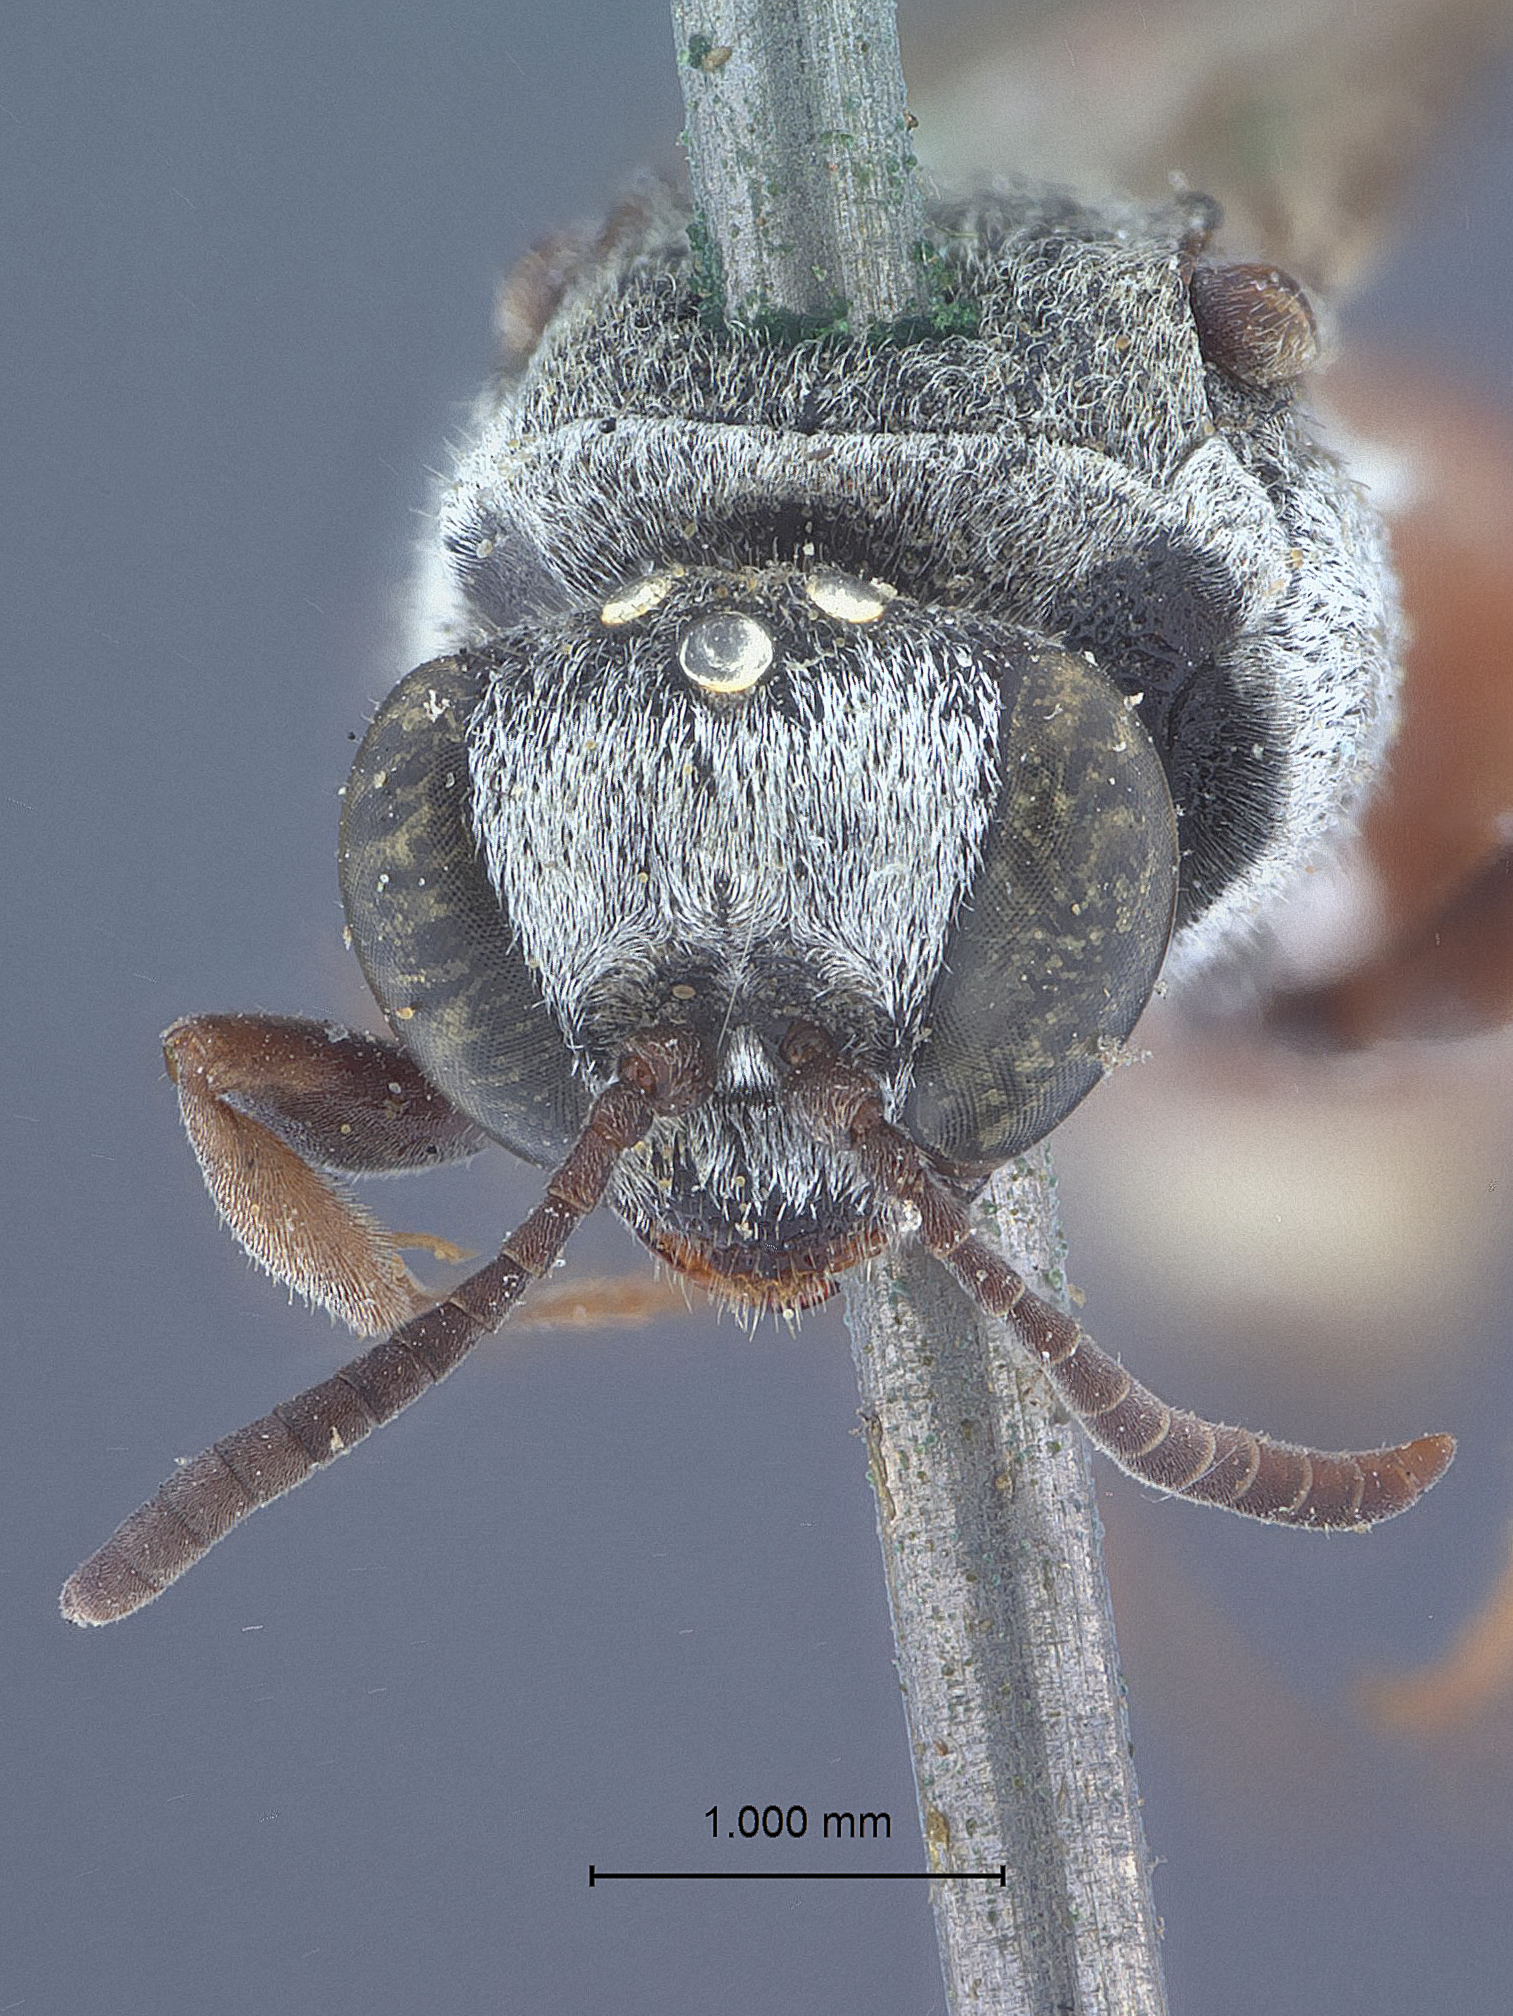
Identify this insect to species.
Foxia pacifica
